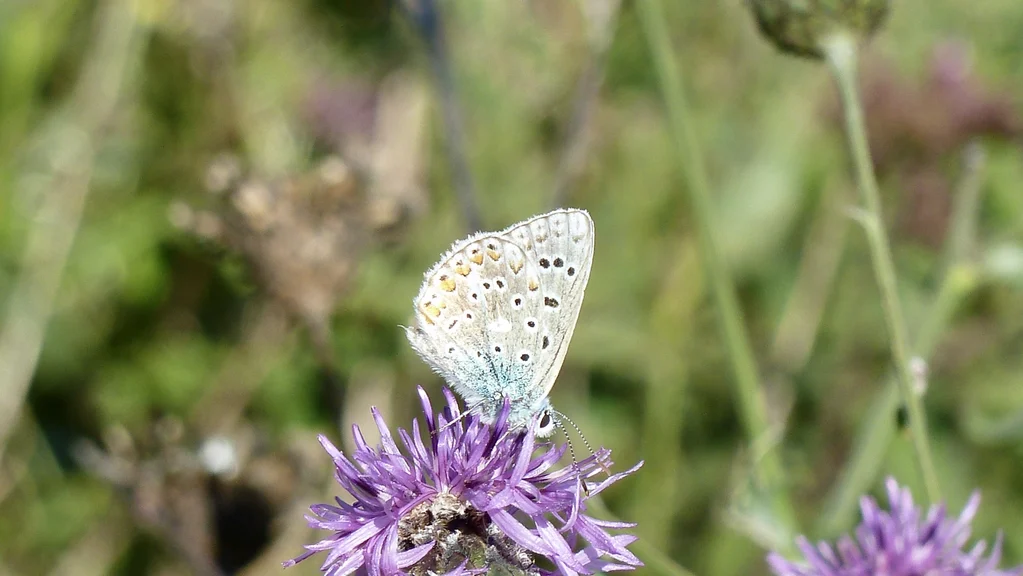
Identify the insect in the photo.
Polyommatus icarus
